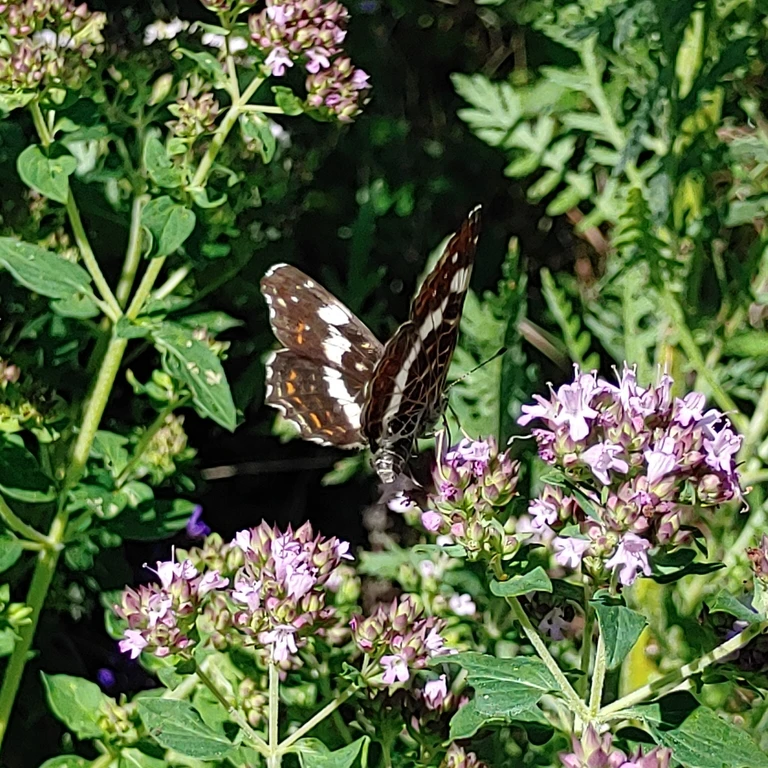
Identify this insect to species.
Araschnia levana
